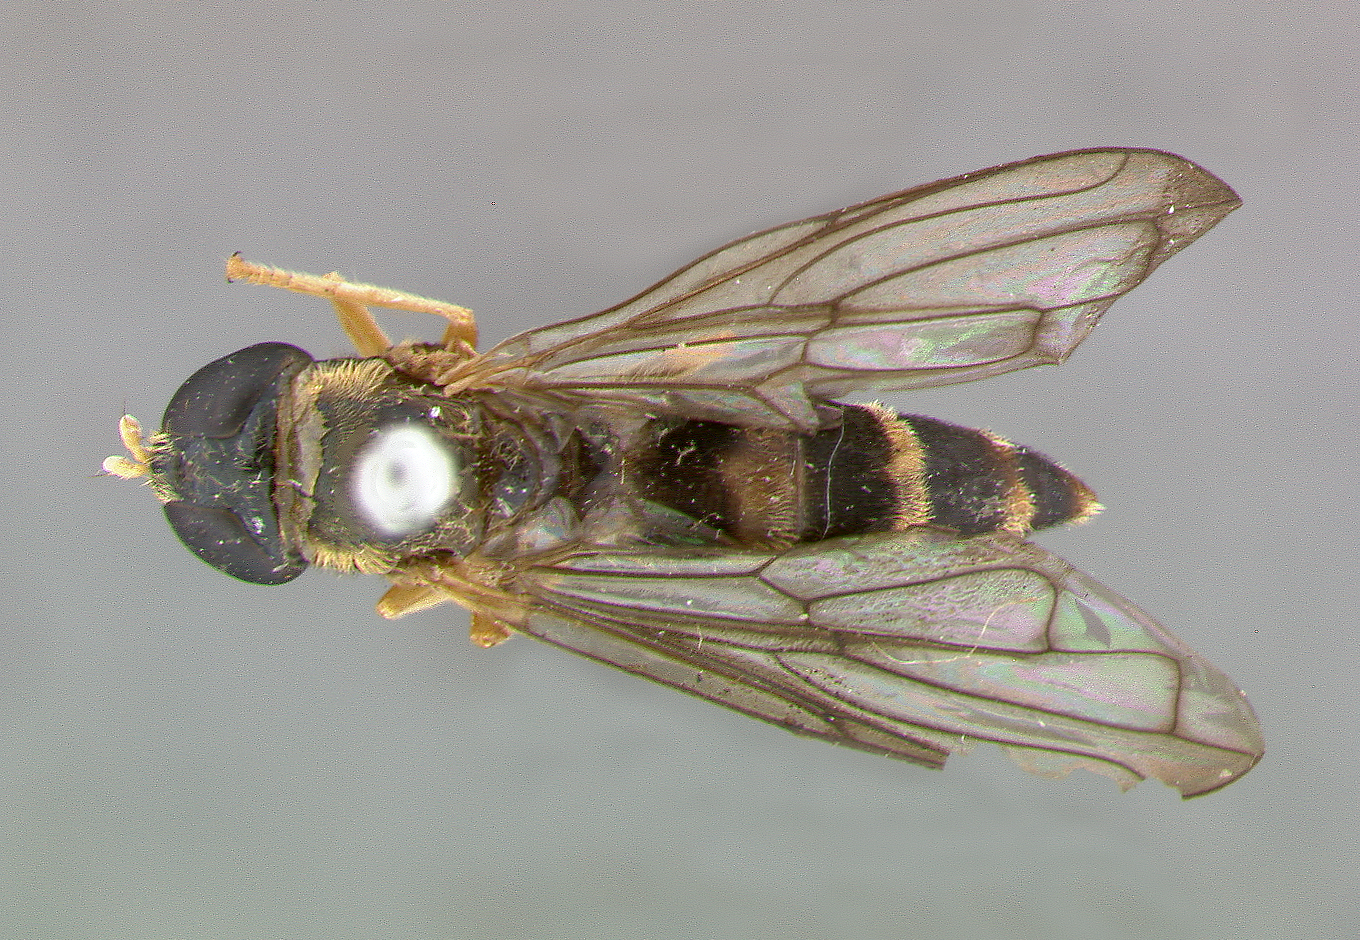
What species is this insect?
Myxogaster cinctella
